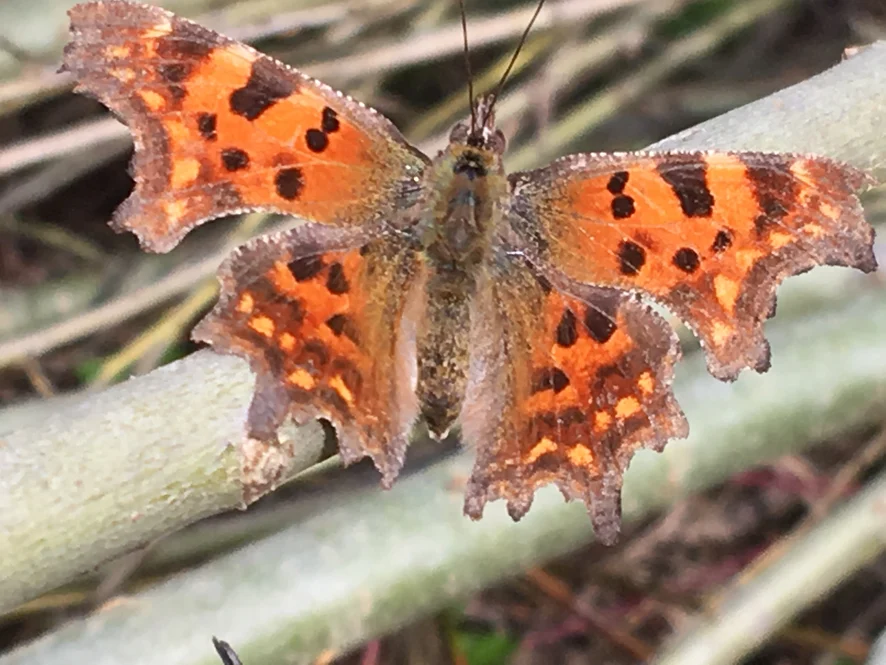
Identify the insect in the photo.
Polygonia c-album
